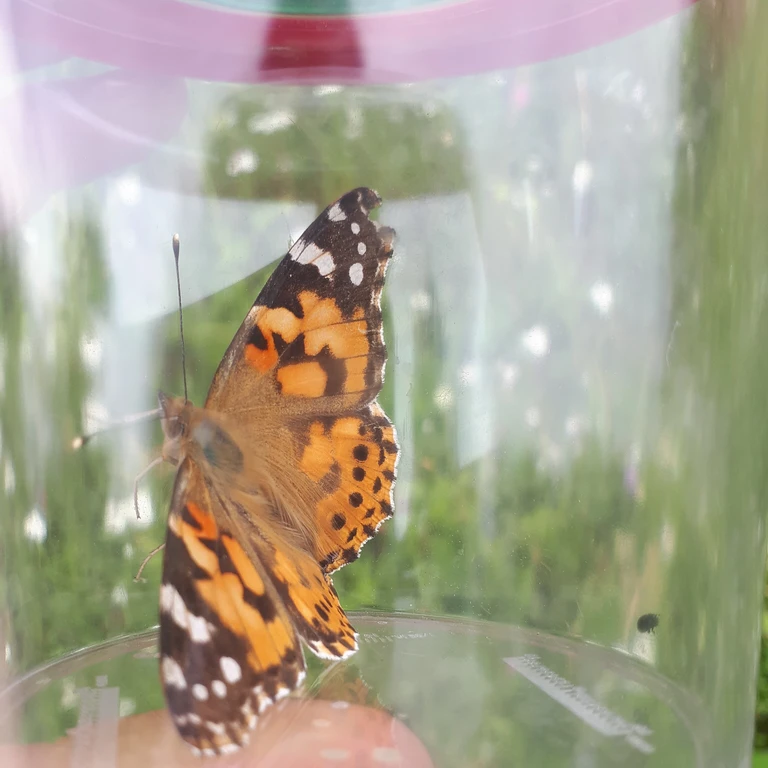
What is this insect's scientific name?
Vanessa cardui
